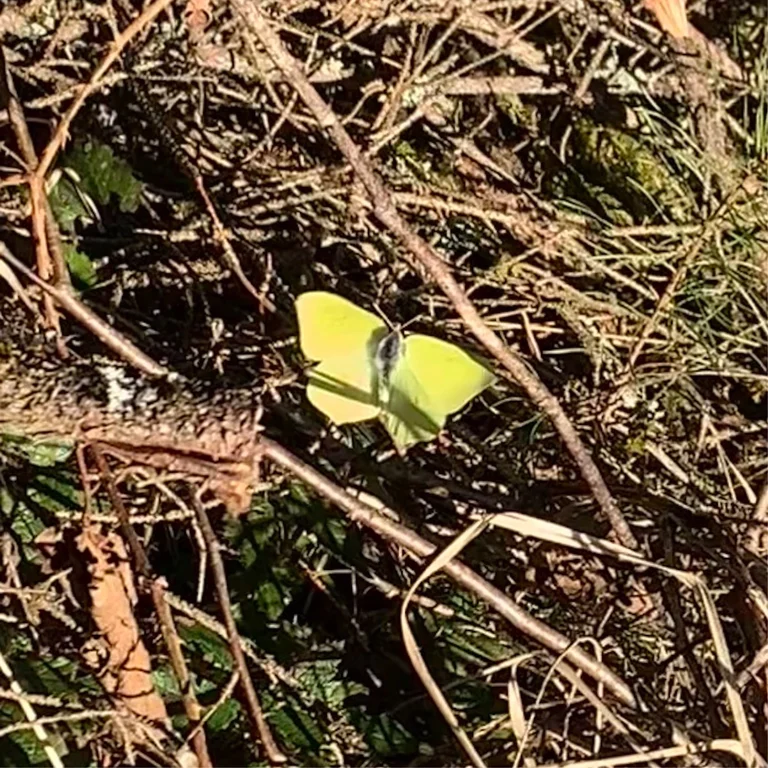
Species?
Gonepteryx rhamni
